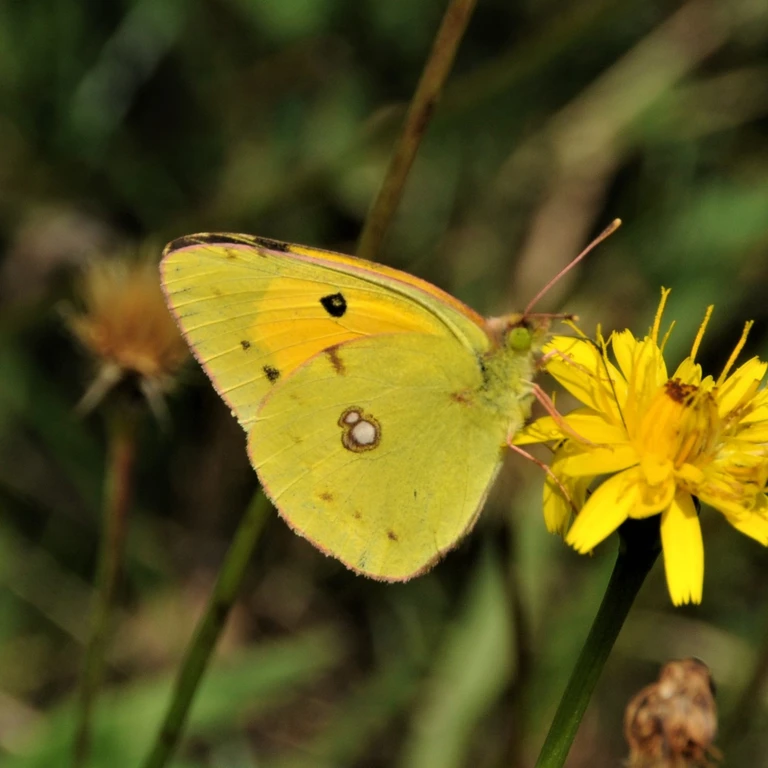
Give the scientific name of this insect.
Colias croceus
